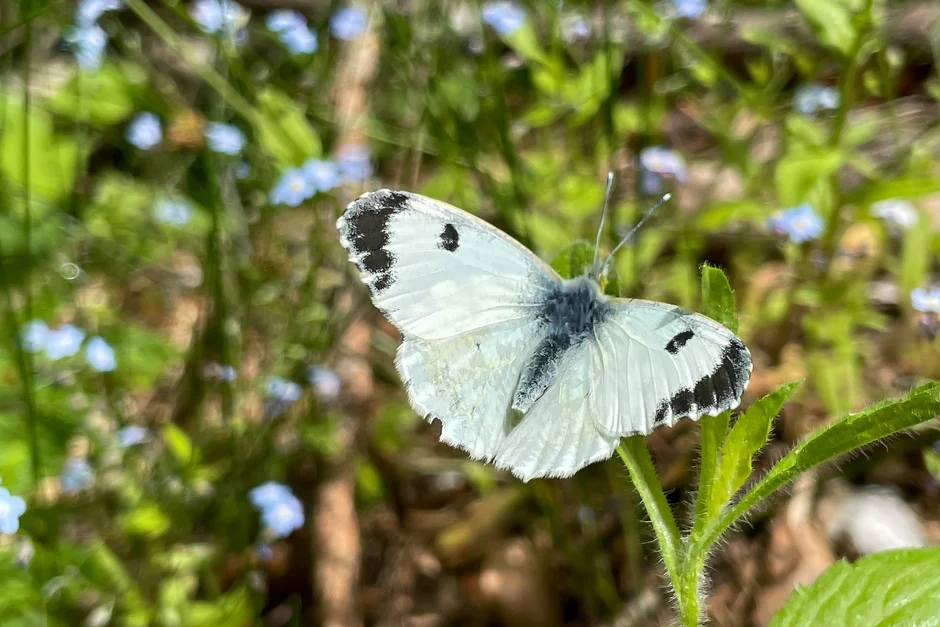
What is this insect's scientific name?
Anthocharis cardamines
